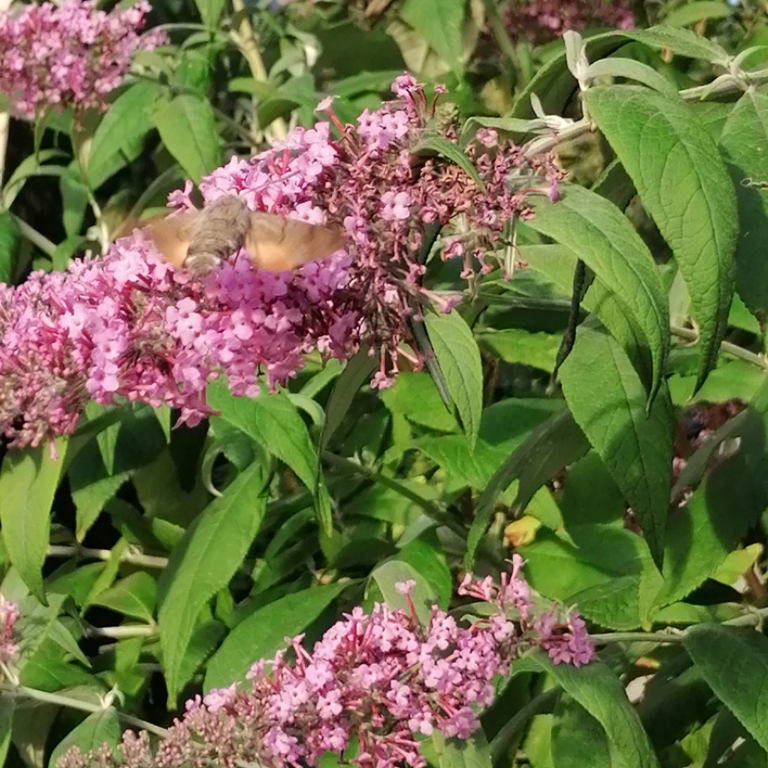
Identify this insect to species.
Macroglossum stellatarum
